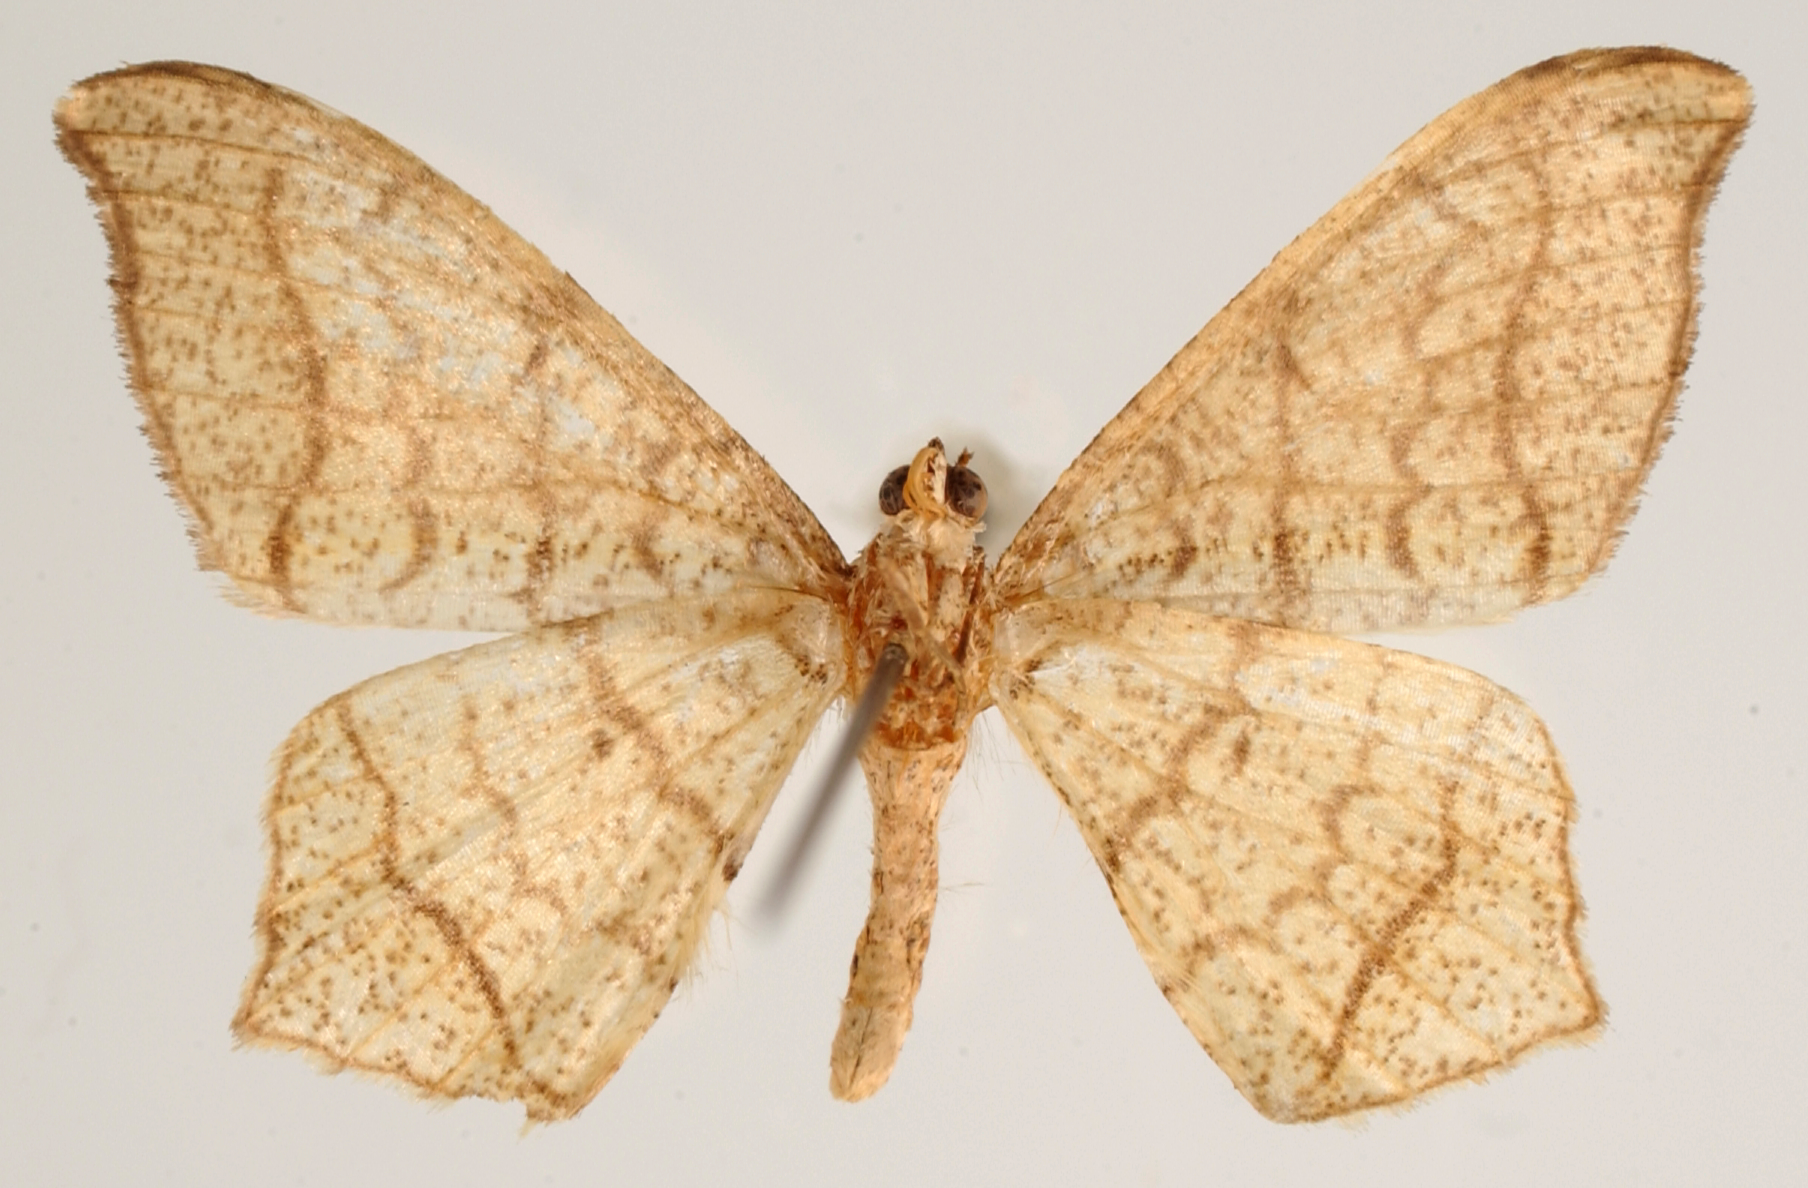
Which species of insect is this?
Semiothisa tenuilineata
